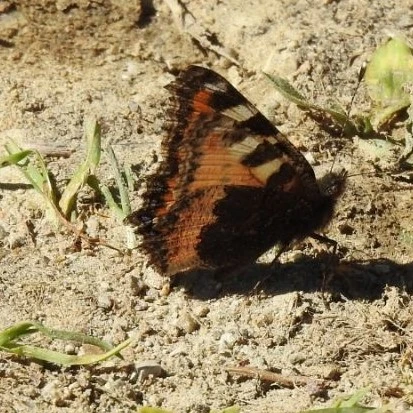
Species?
Aglais urticae
